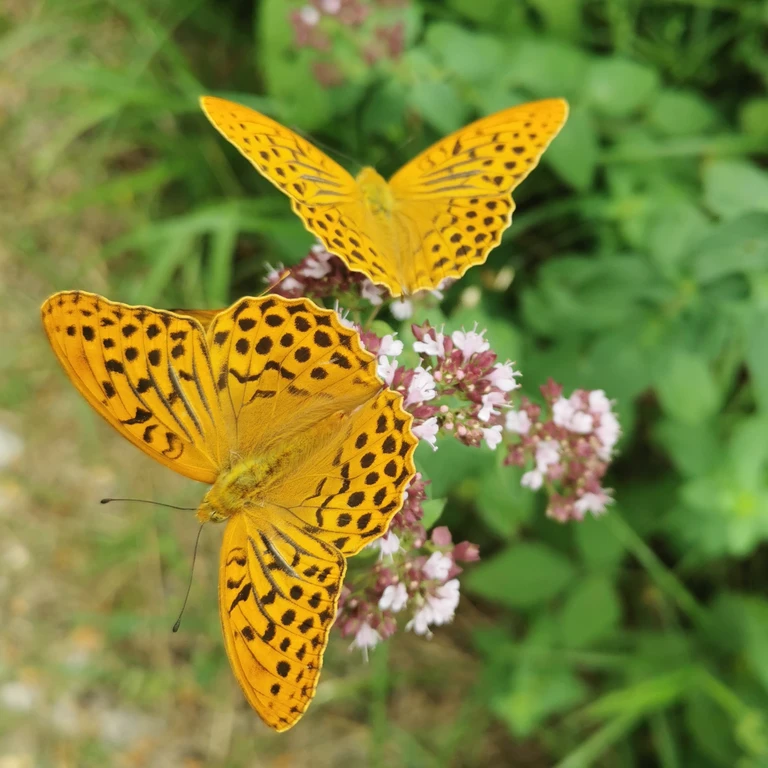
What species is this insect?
Argynnis paphia
